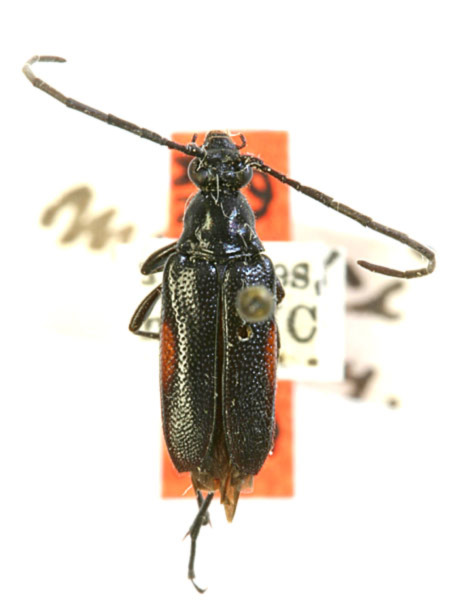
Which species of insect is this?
Pseudostrangalia cruentata (also Strangalia maneei)
